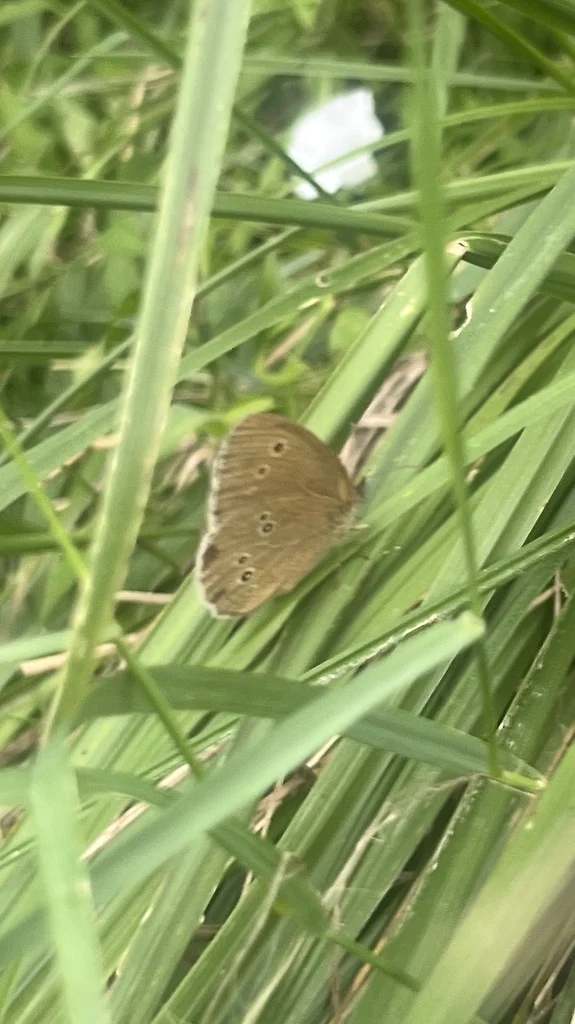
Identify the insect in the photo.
Aphantopus hyperantus
